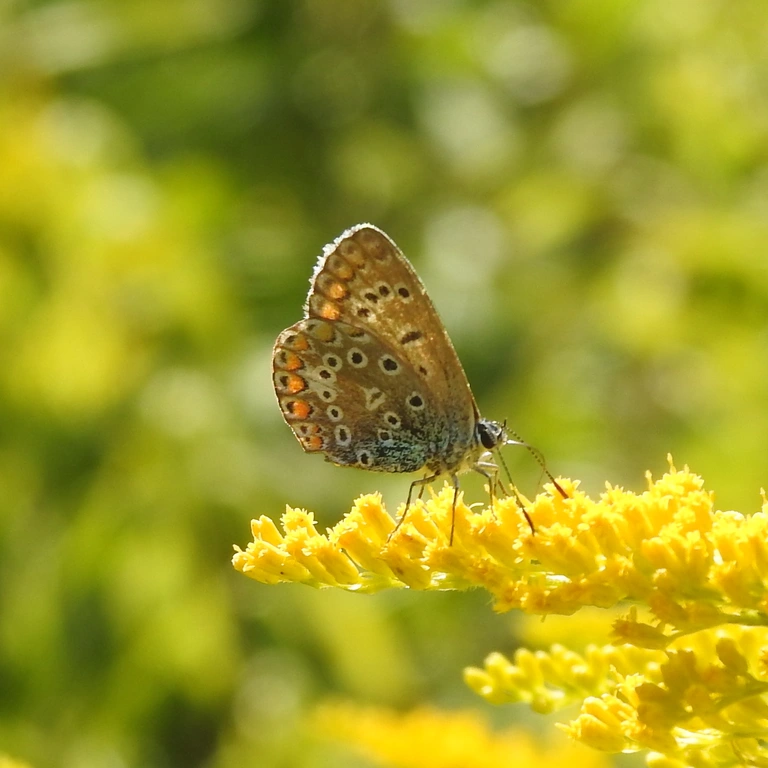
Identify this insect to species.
Polyommatus icarus
